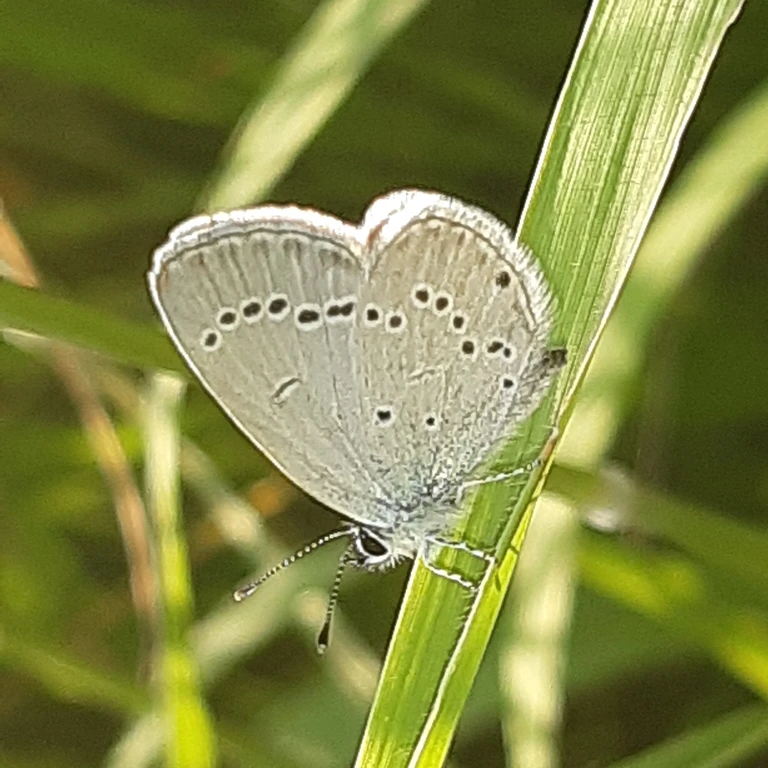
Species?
Cupido minimus
